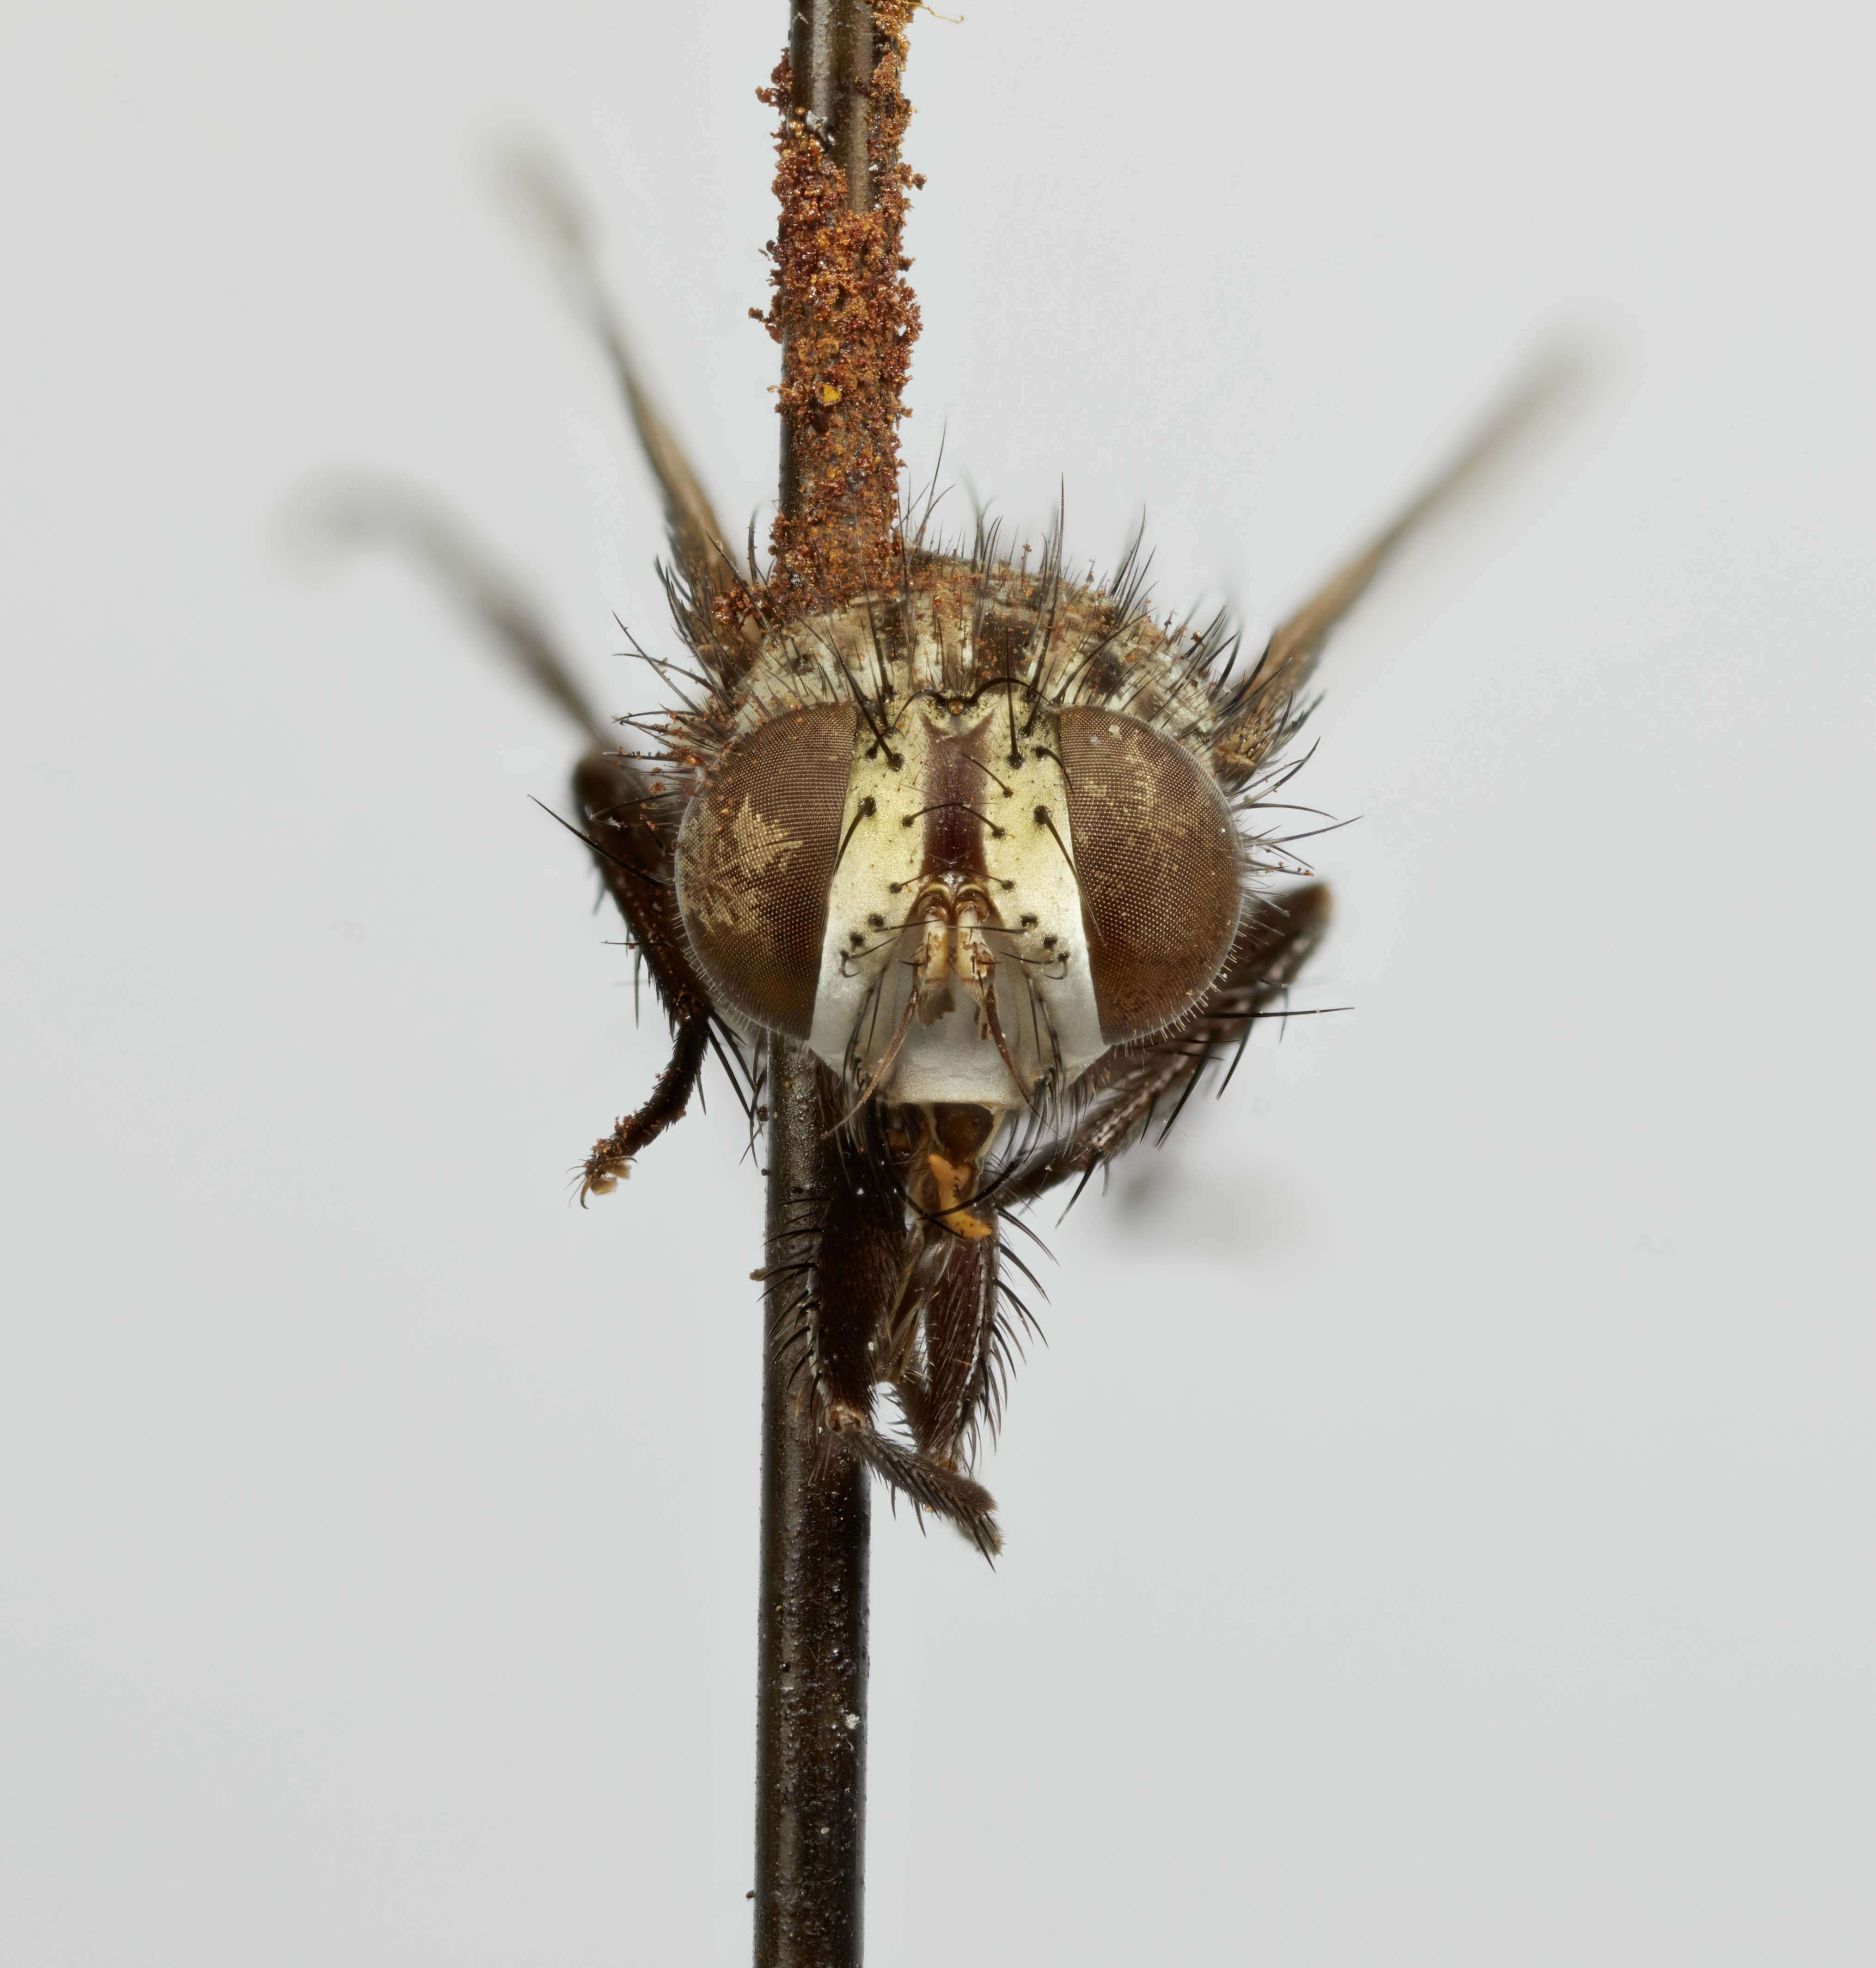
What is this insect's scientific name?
Plagiotachina orientalis
